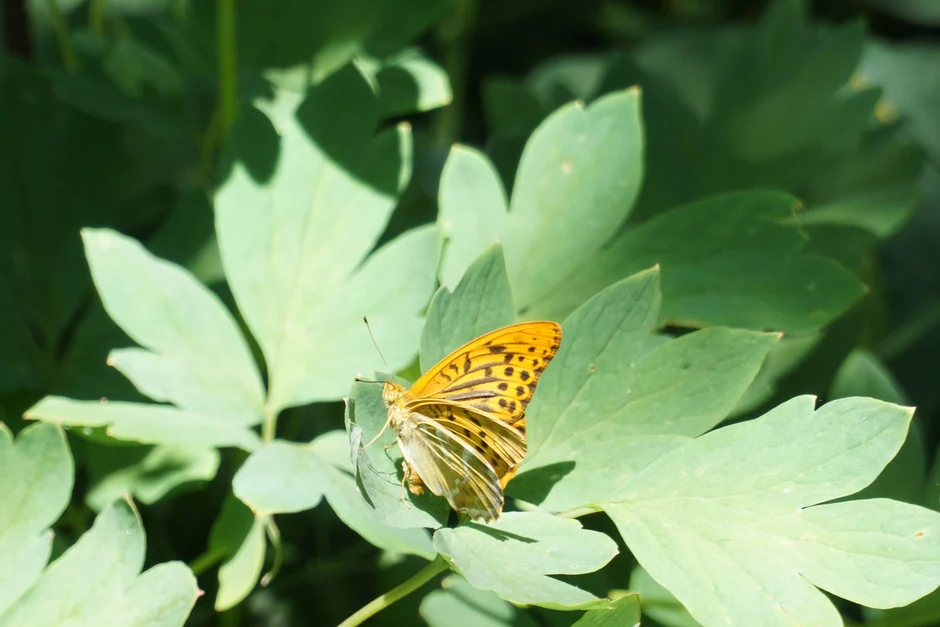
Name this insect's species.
Argynnis paphia
